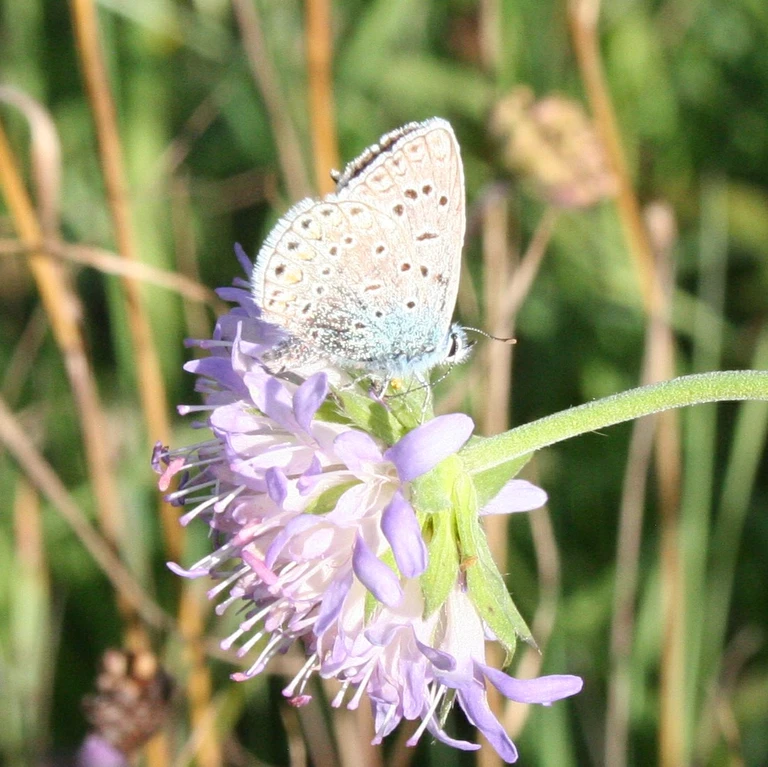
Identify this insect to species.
Polyommatus icarus
